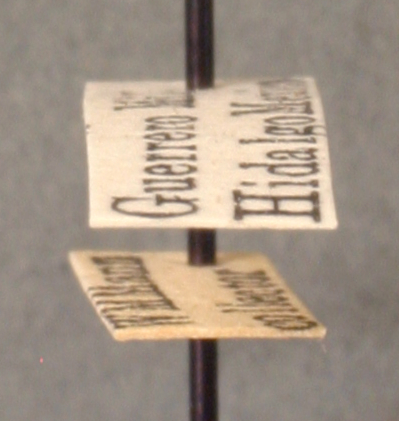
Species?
Eciton manni
